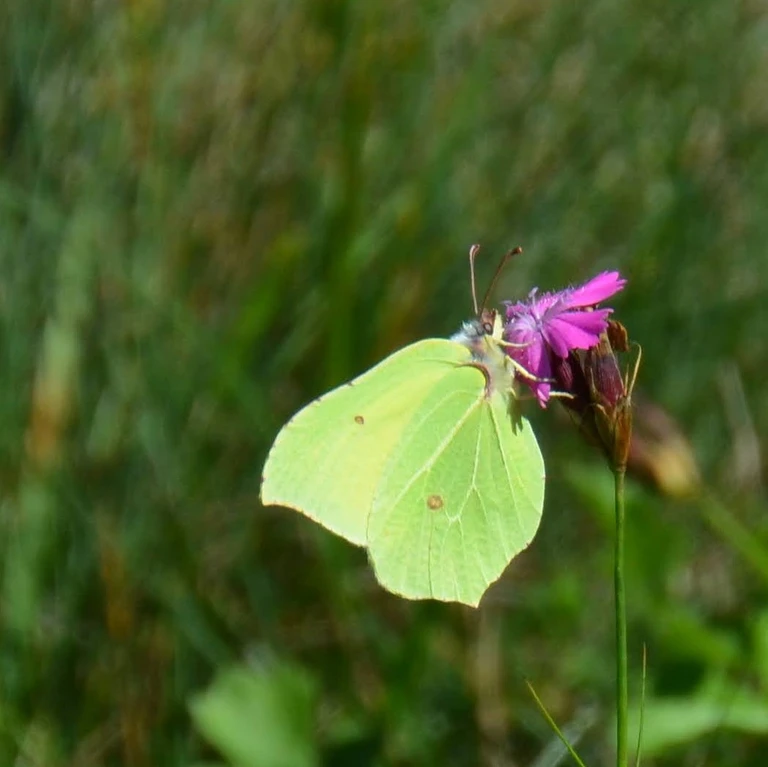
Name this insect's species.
Gonepteryx rhamni
